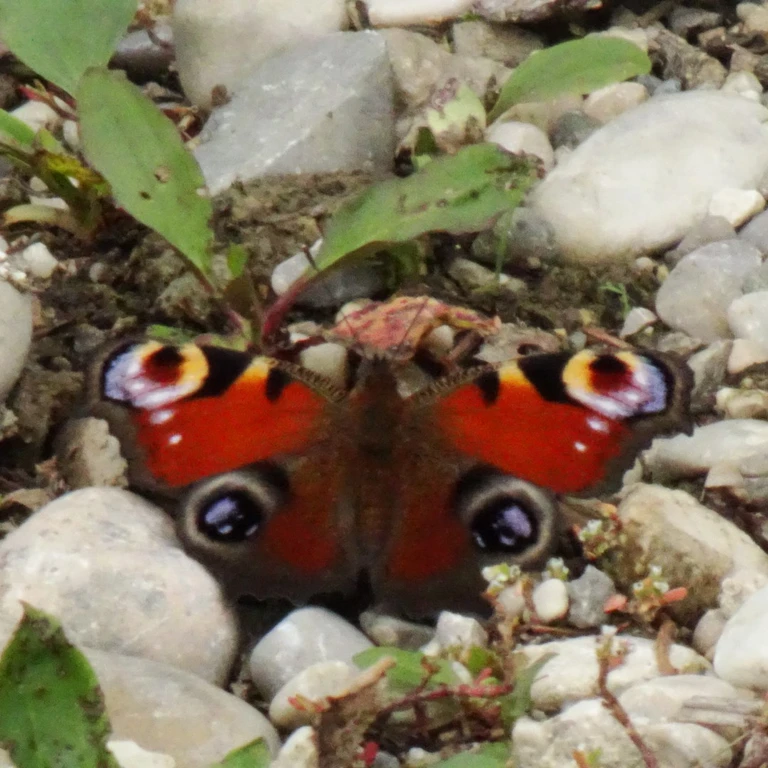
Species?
Aglais io
